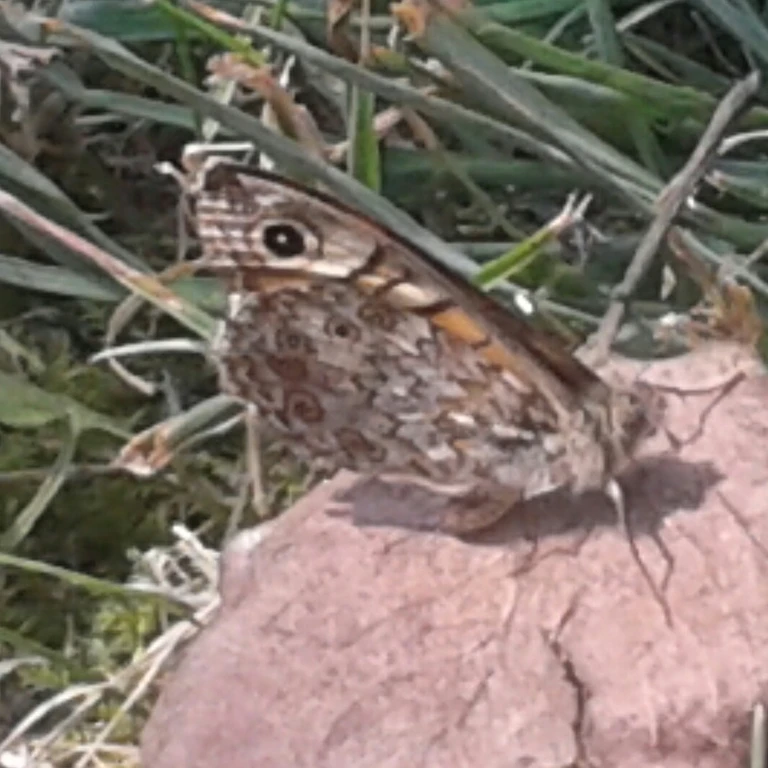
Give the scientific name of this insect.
Lasiommata megera (also Pararge megera)
